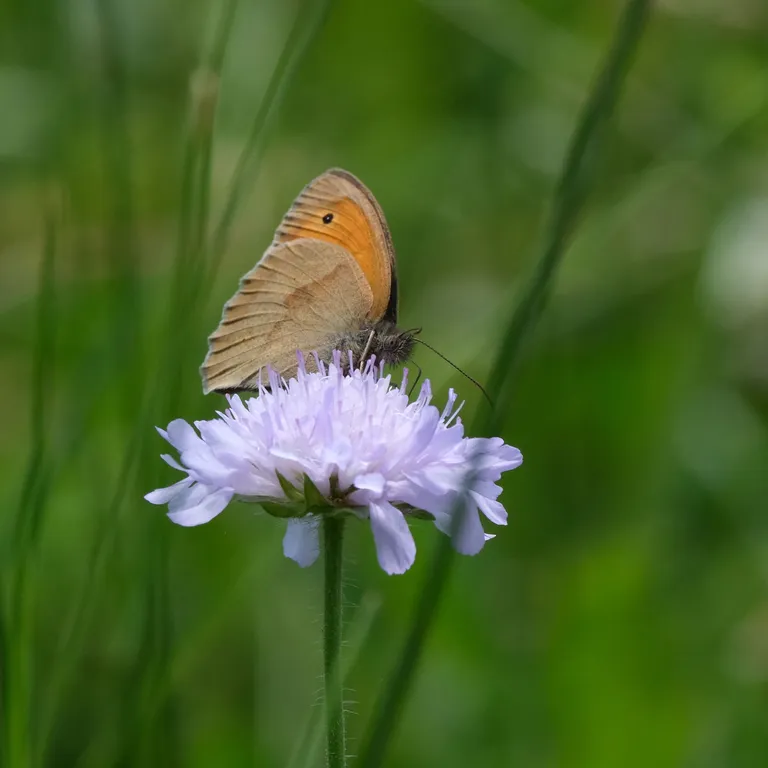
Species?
Maniola jurtina
